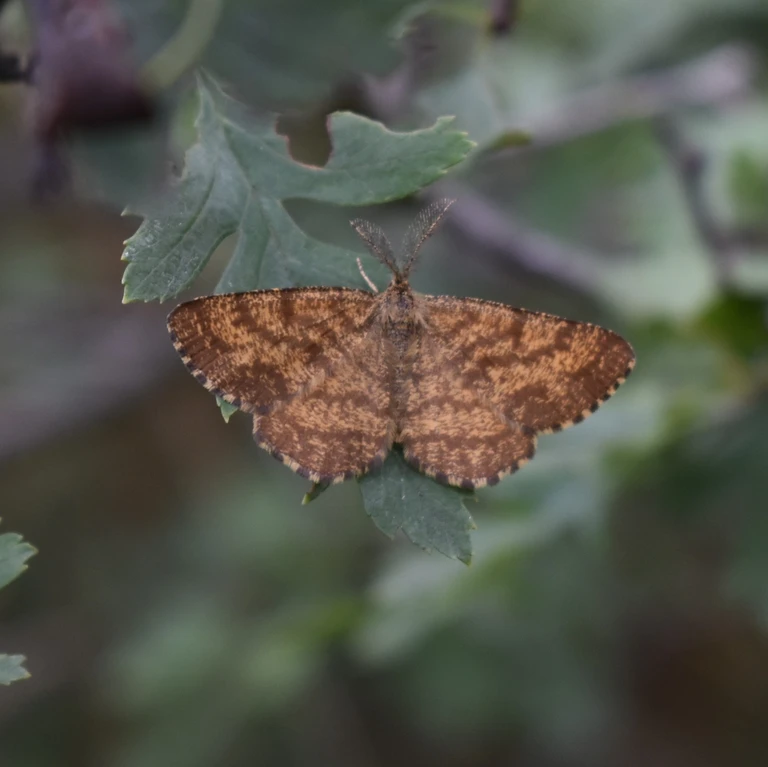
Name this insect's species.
Ematurga atomaria
